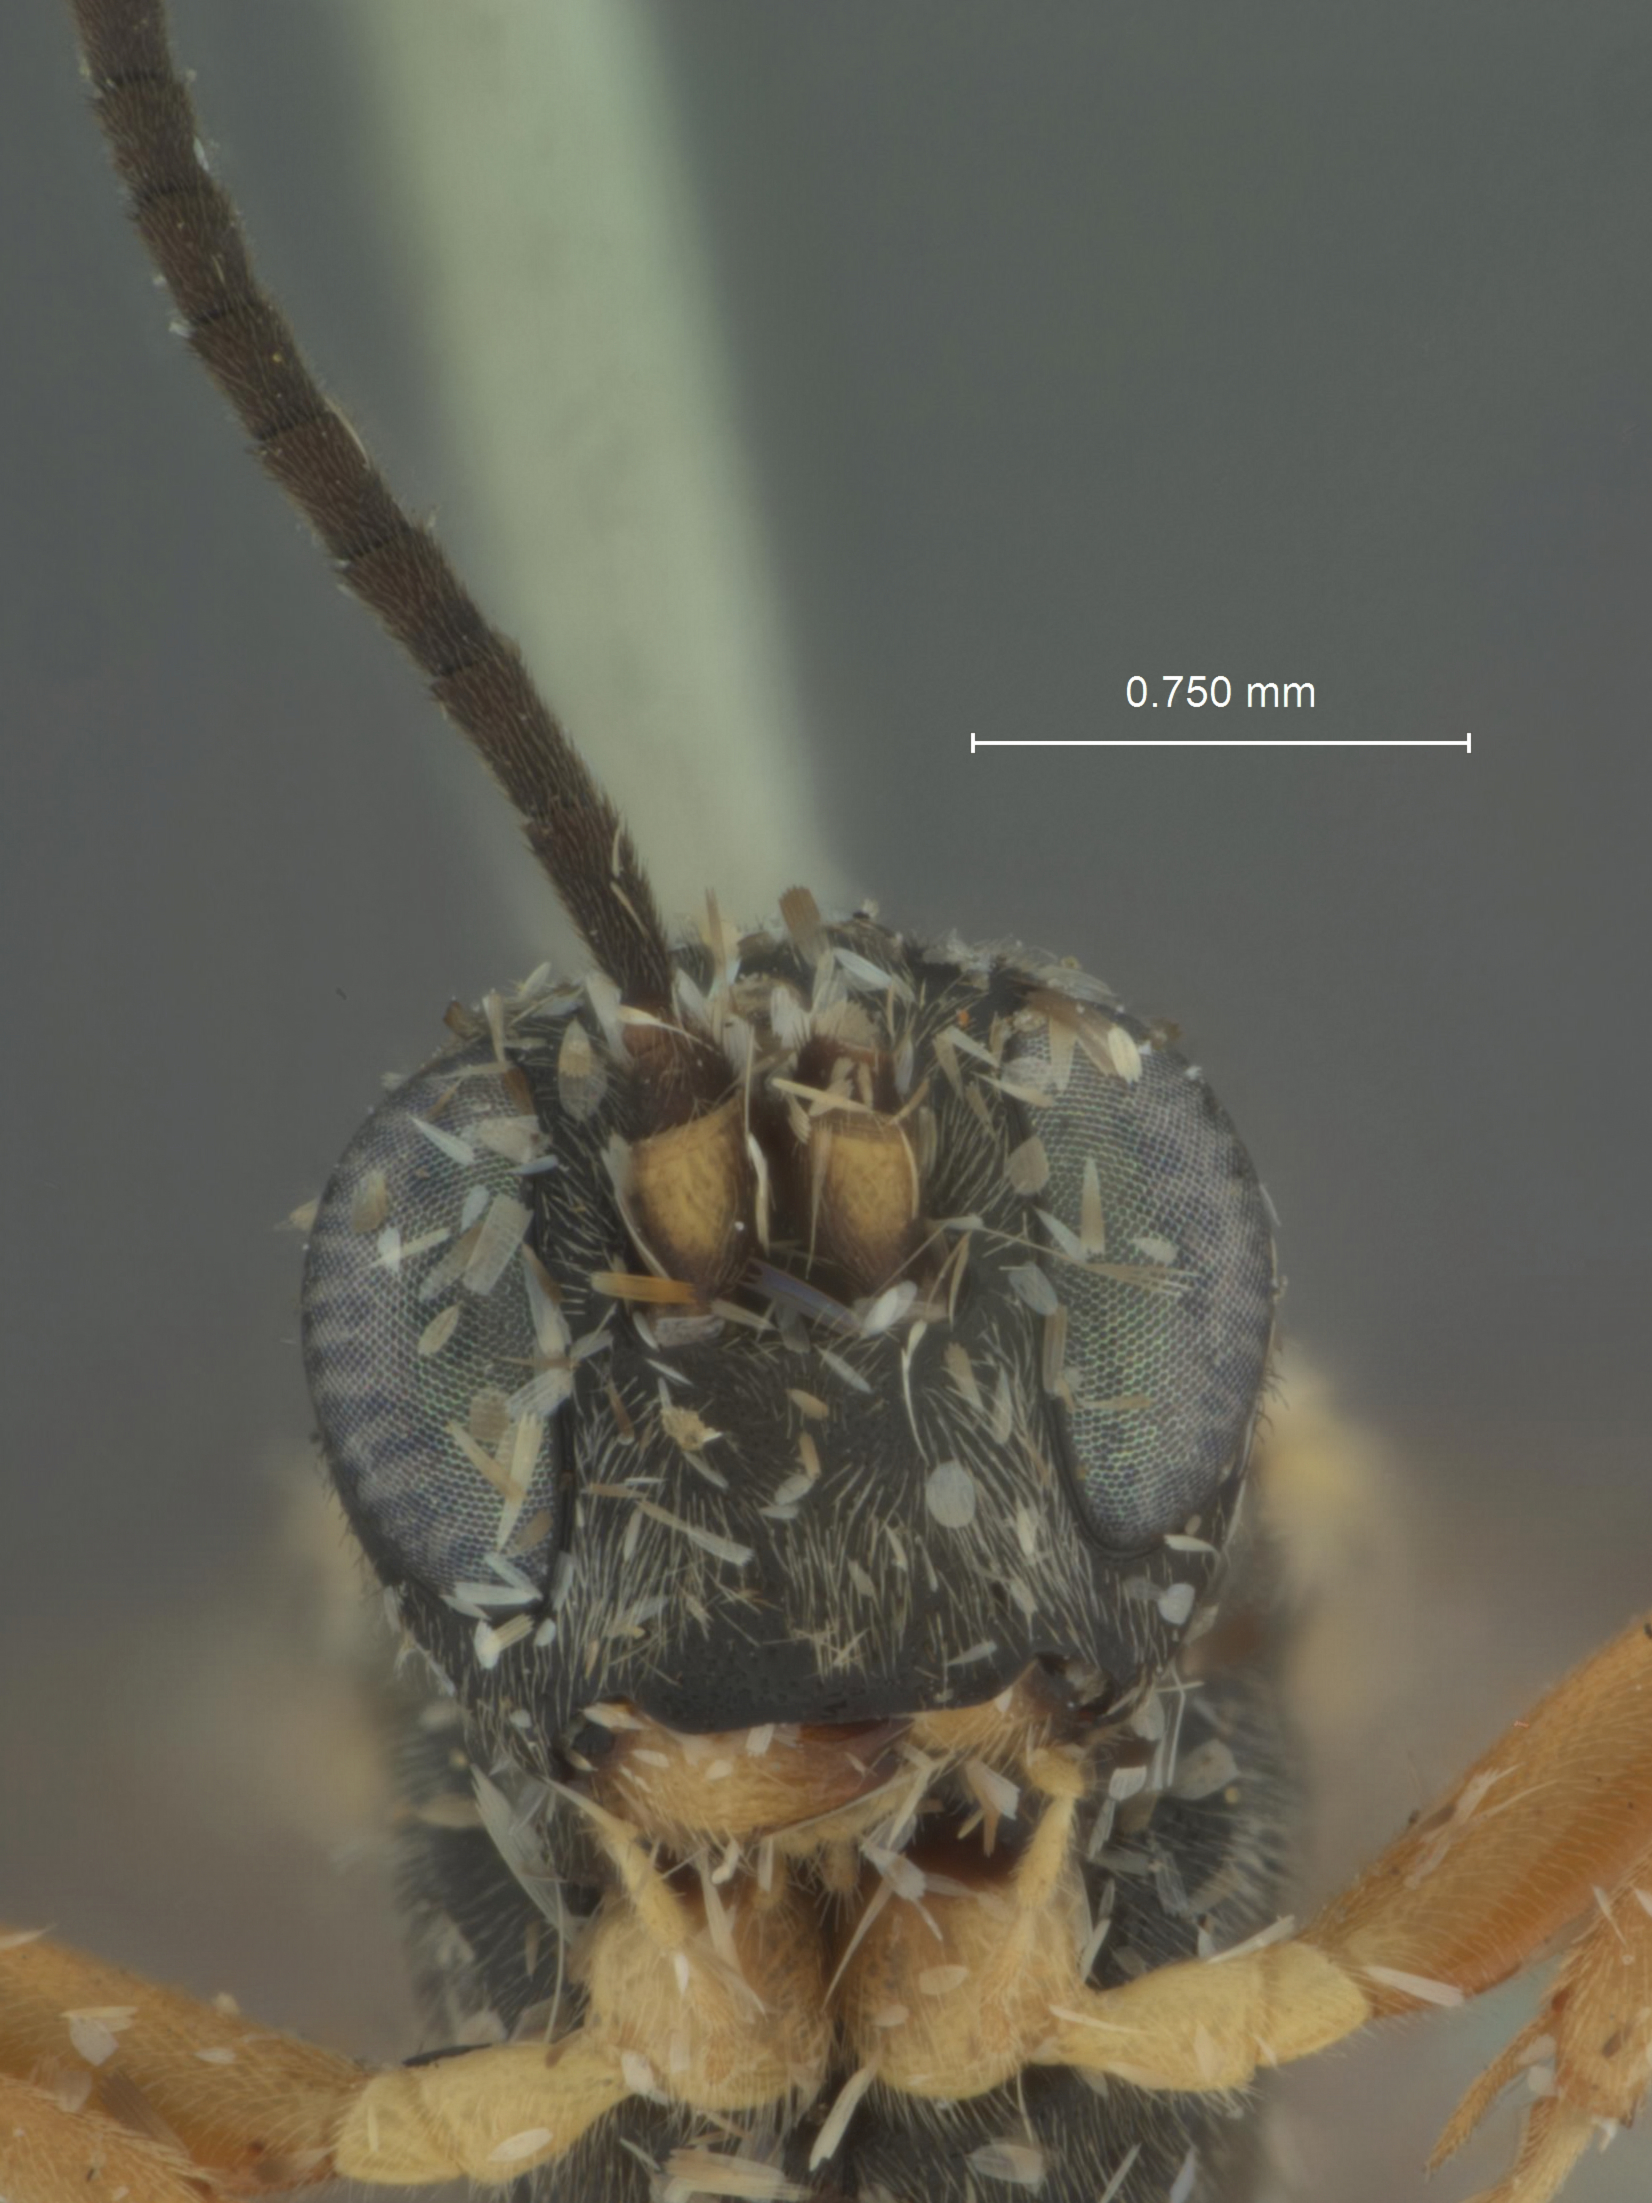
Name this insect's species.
Prionopoda beginii
